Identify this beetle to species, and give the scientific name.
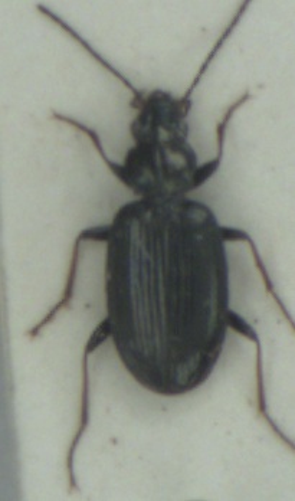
Bembidion tibiale
